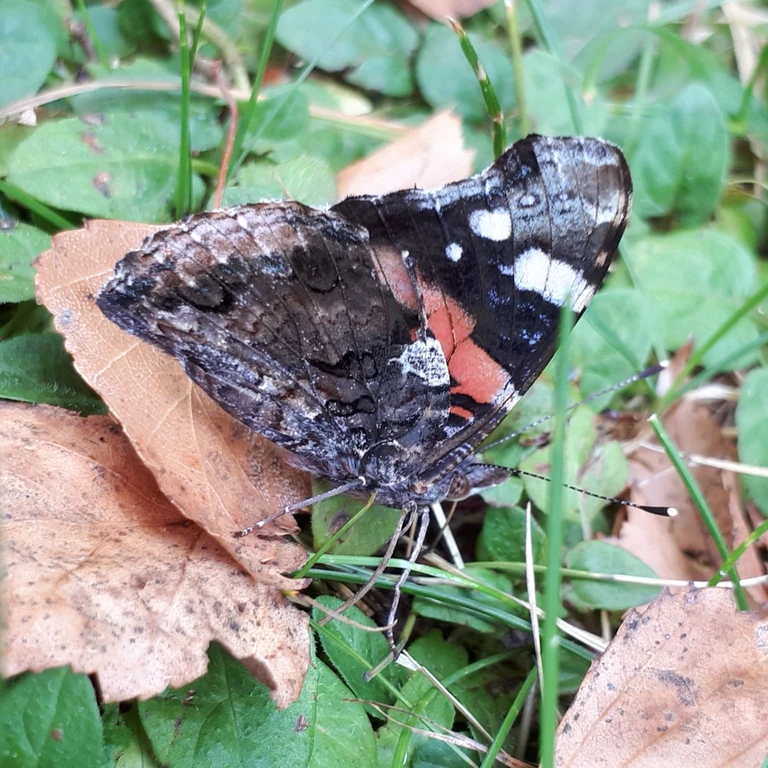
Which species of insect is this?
Vanessa atalanta
